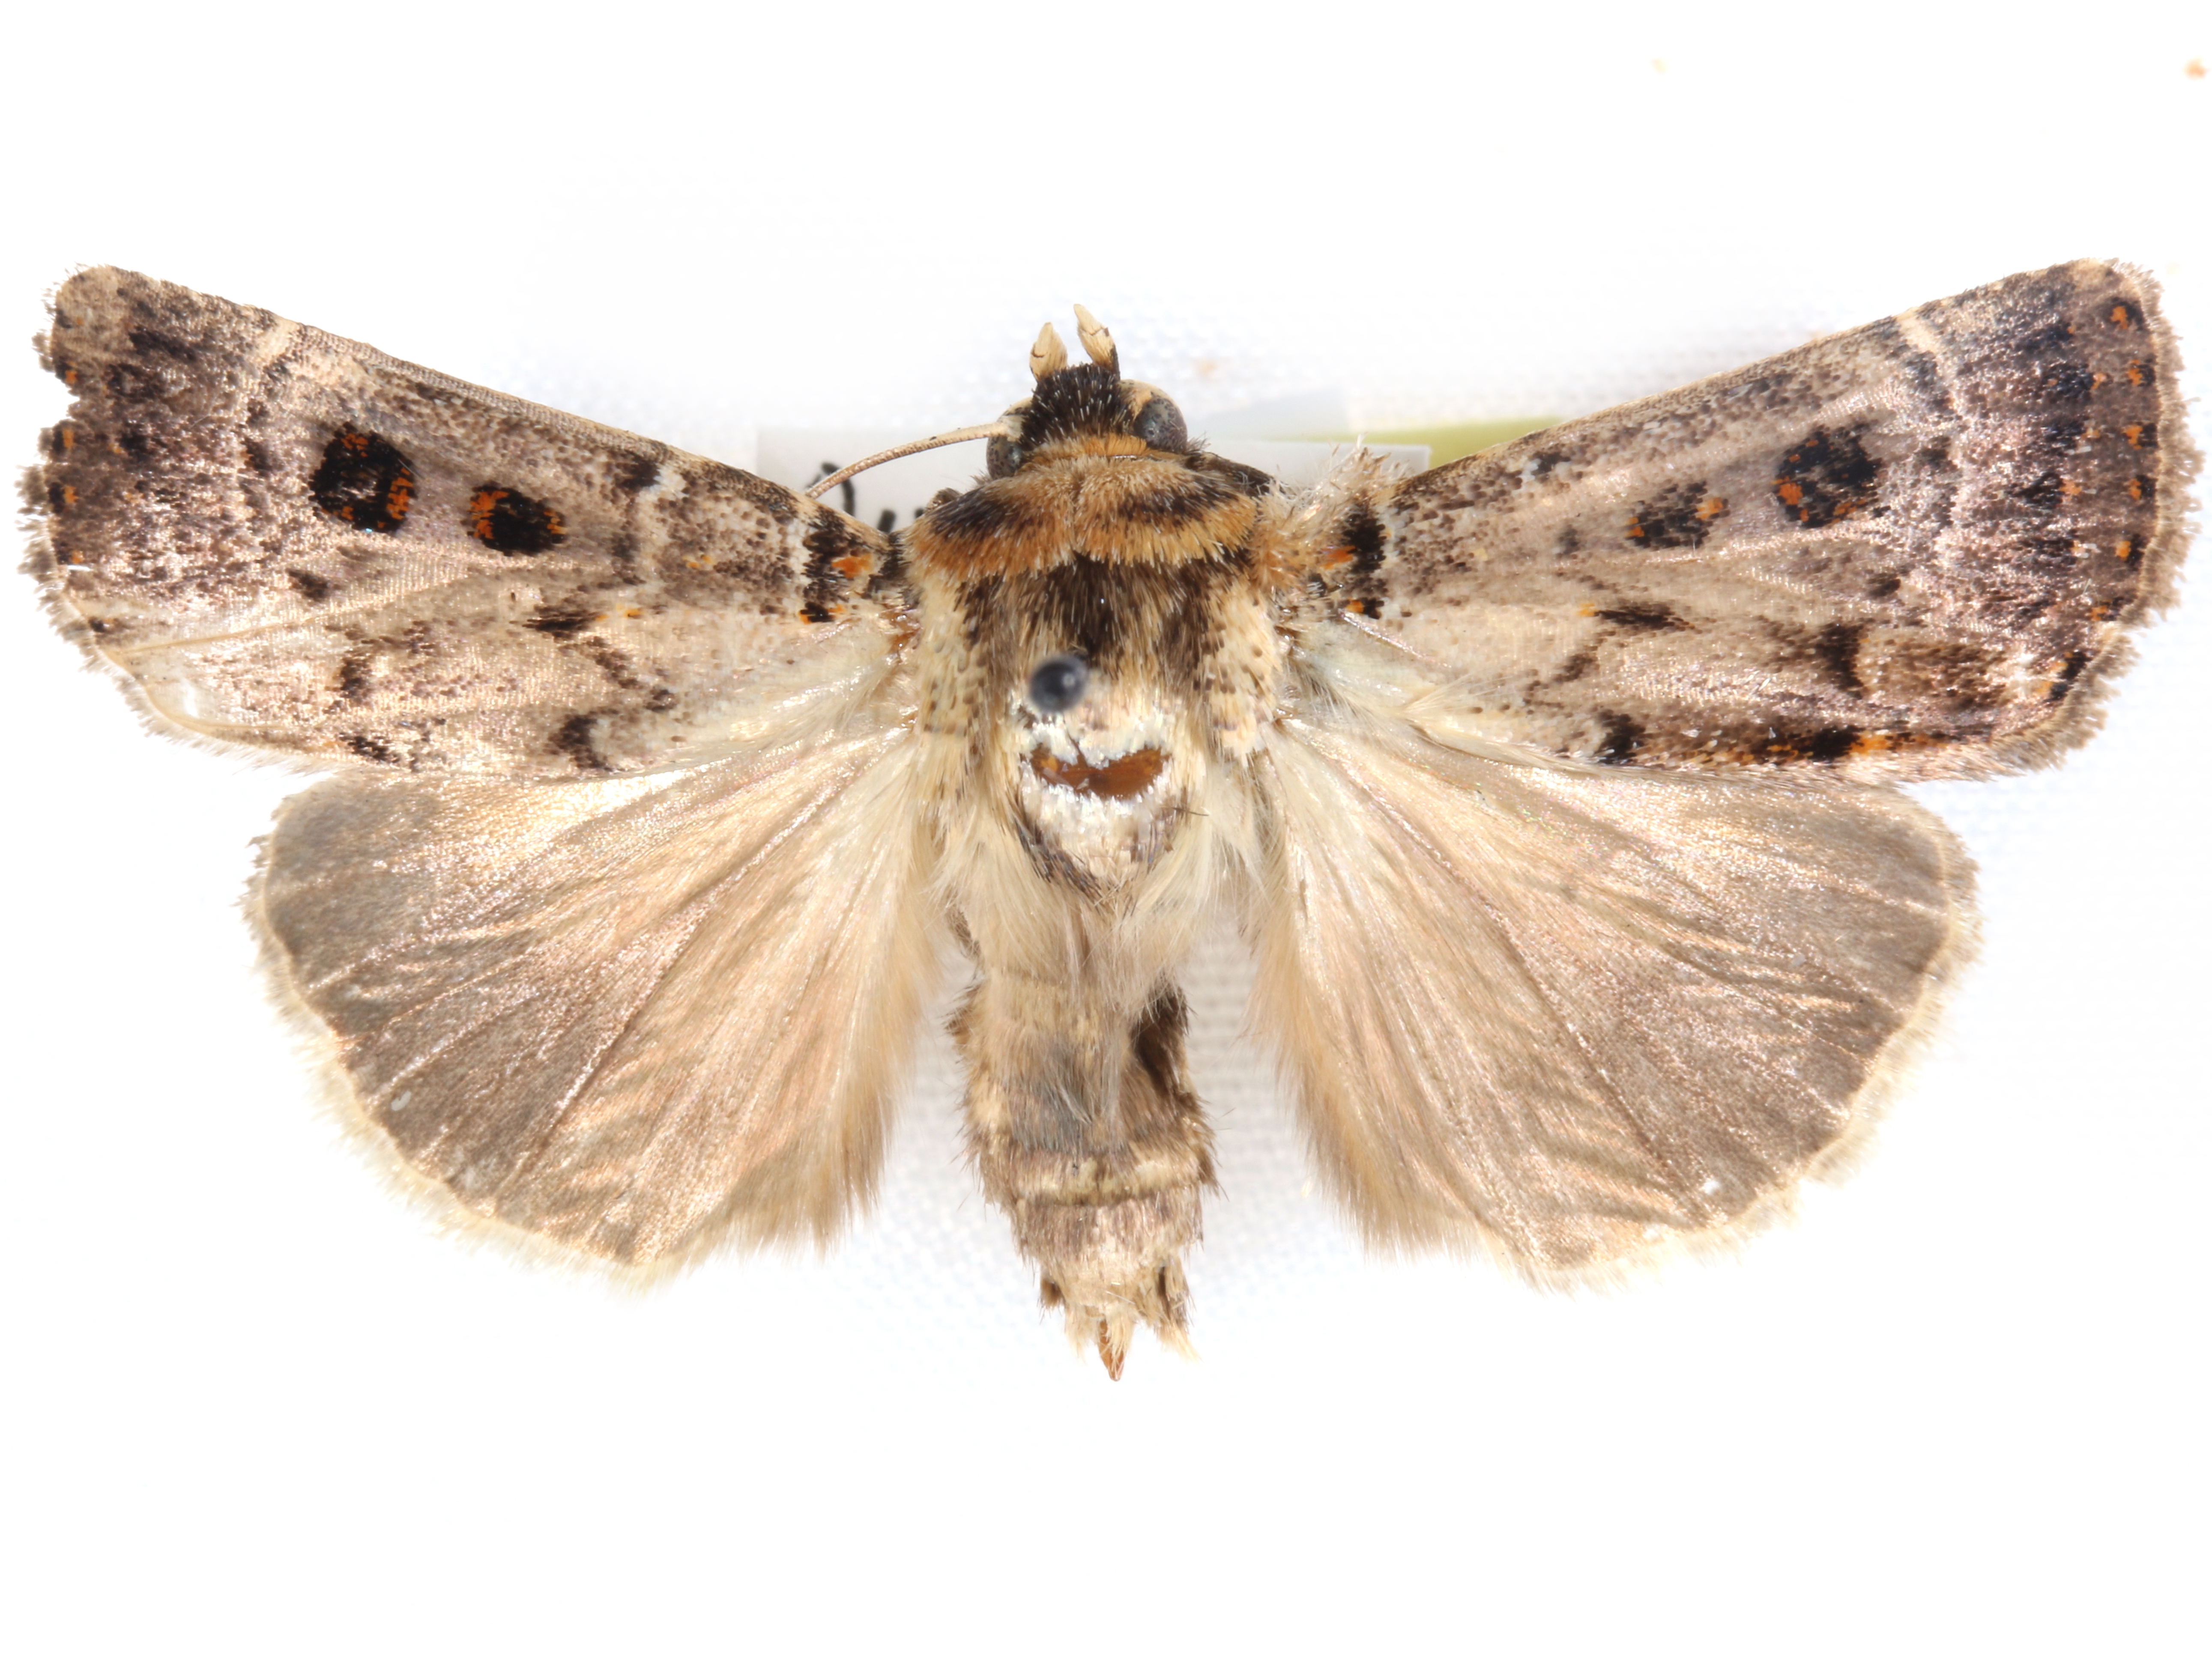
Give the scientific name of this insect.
Proteuxoa sanguinipuncta
